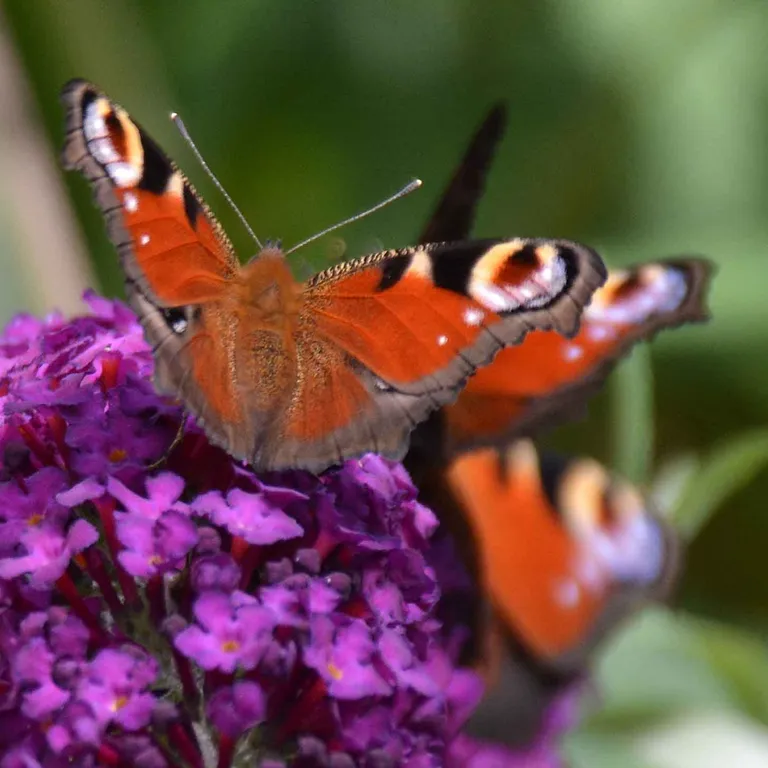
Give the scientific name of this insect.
Aglais io
